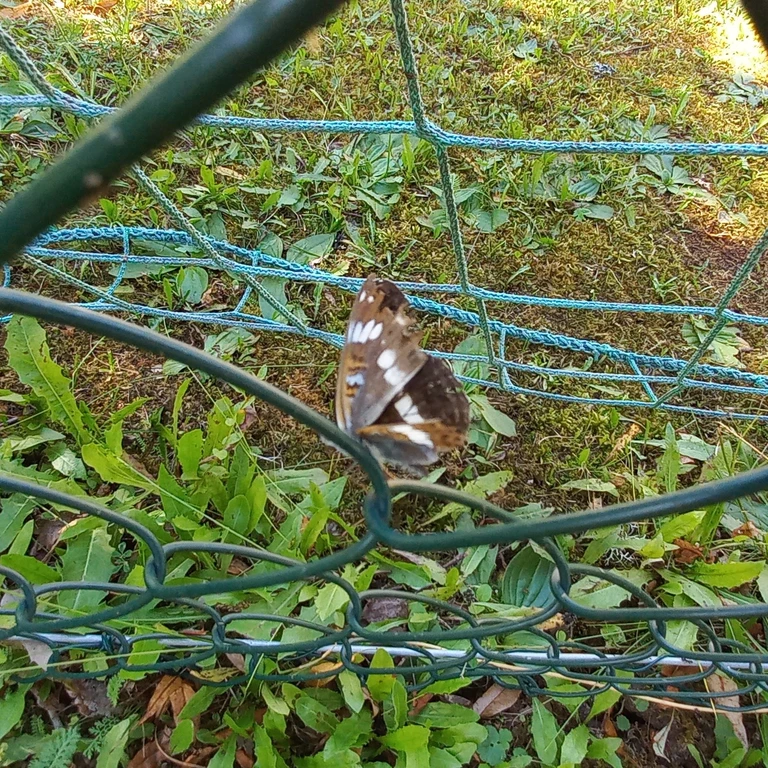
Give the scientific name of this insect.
Limenitis camilla (also Ladoga camilla)
